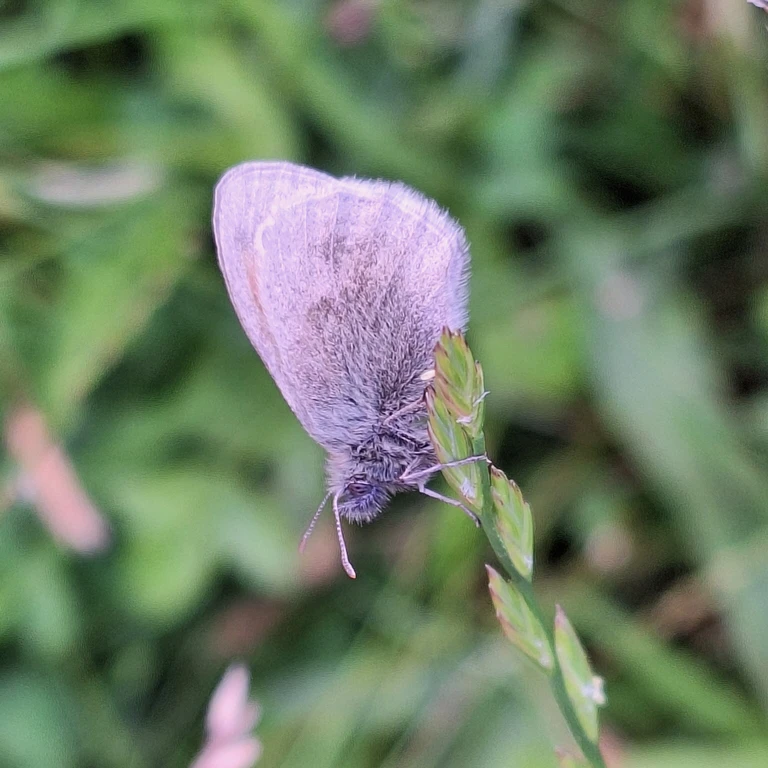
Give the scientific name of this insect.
Coenonympha pamphilus
